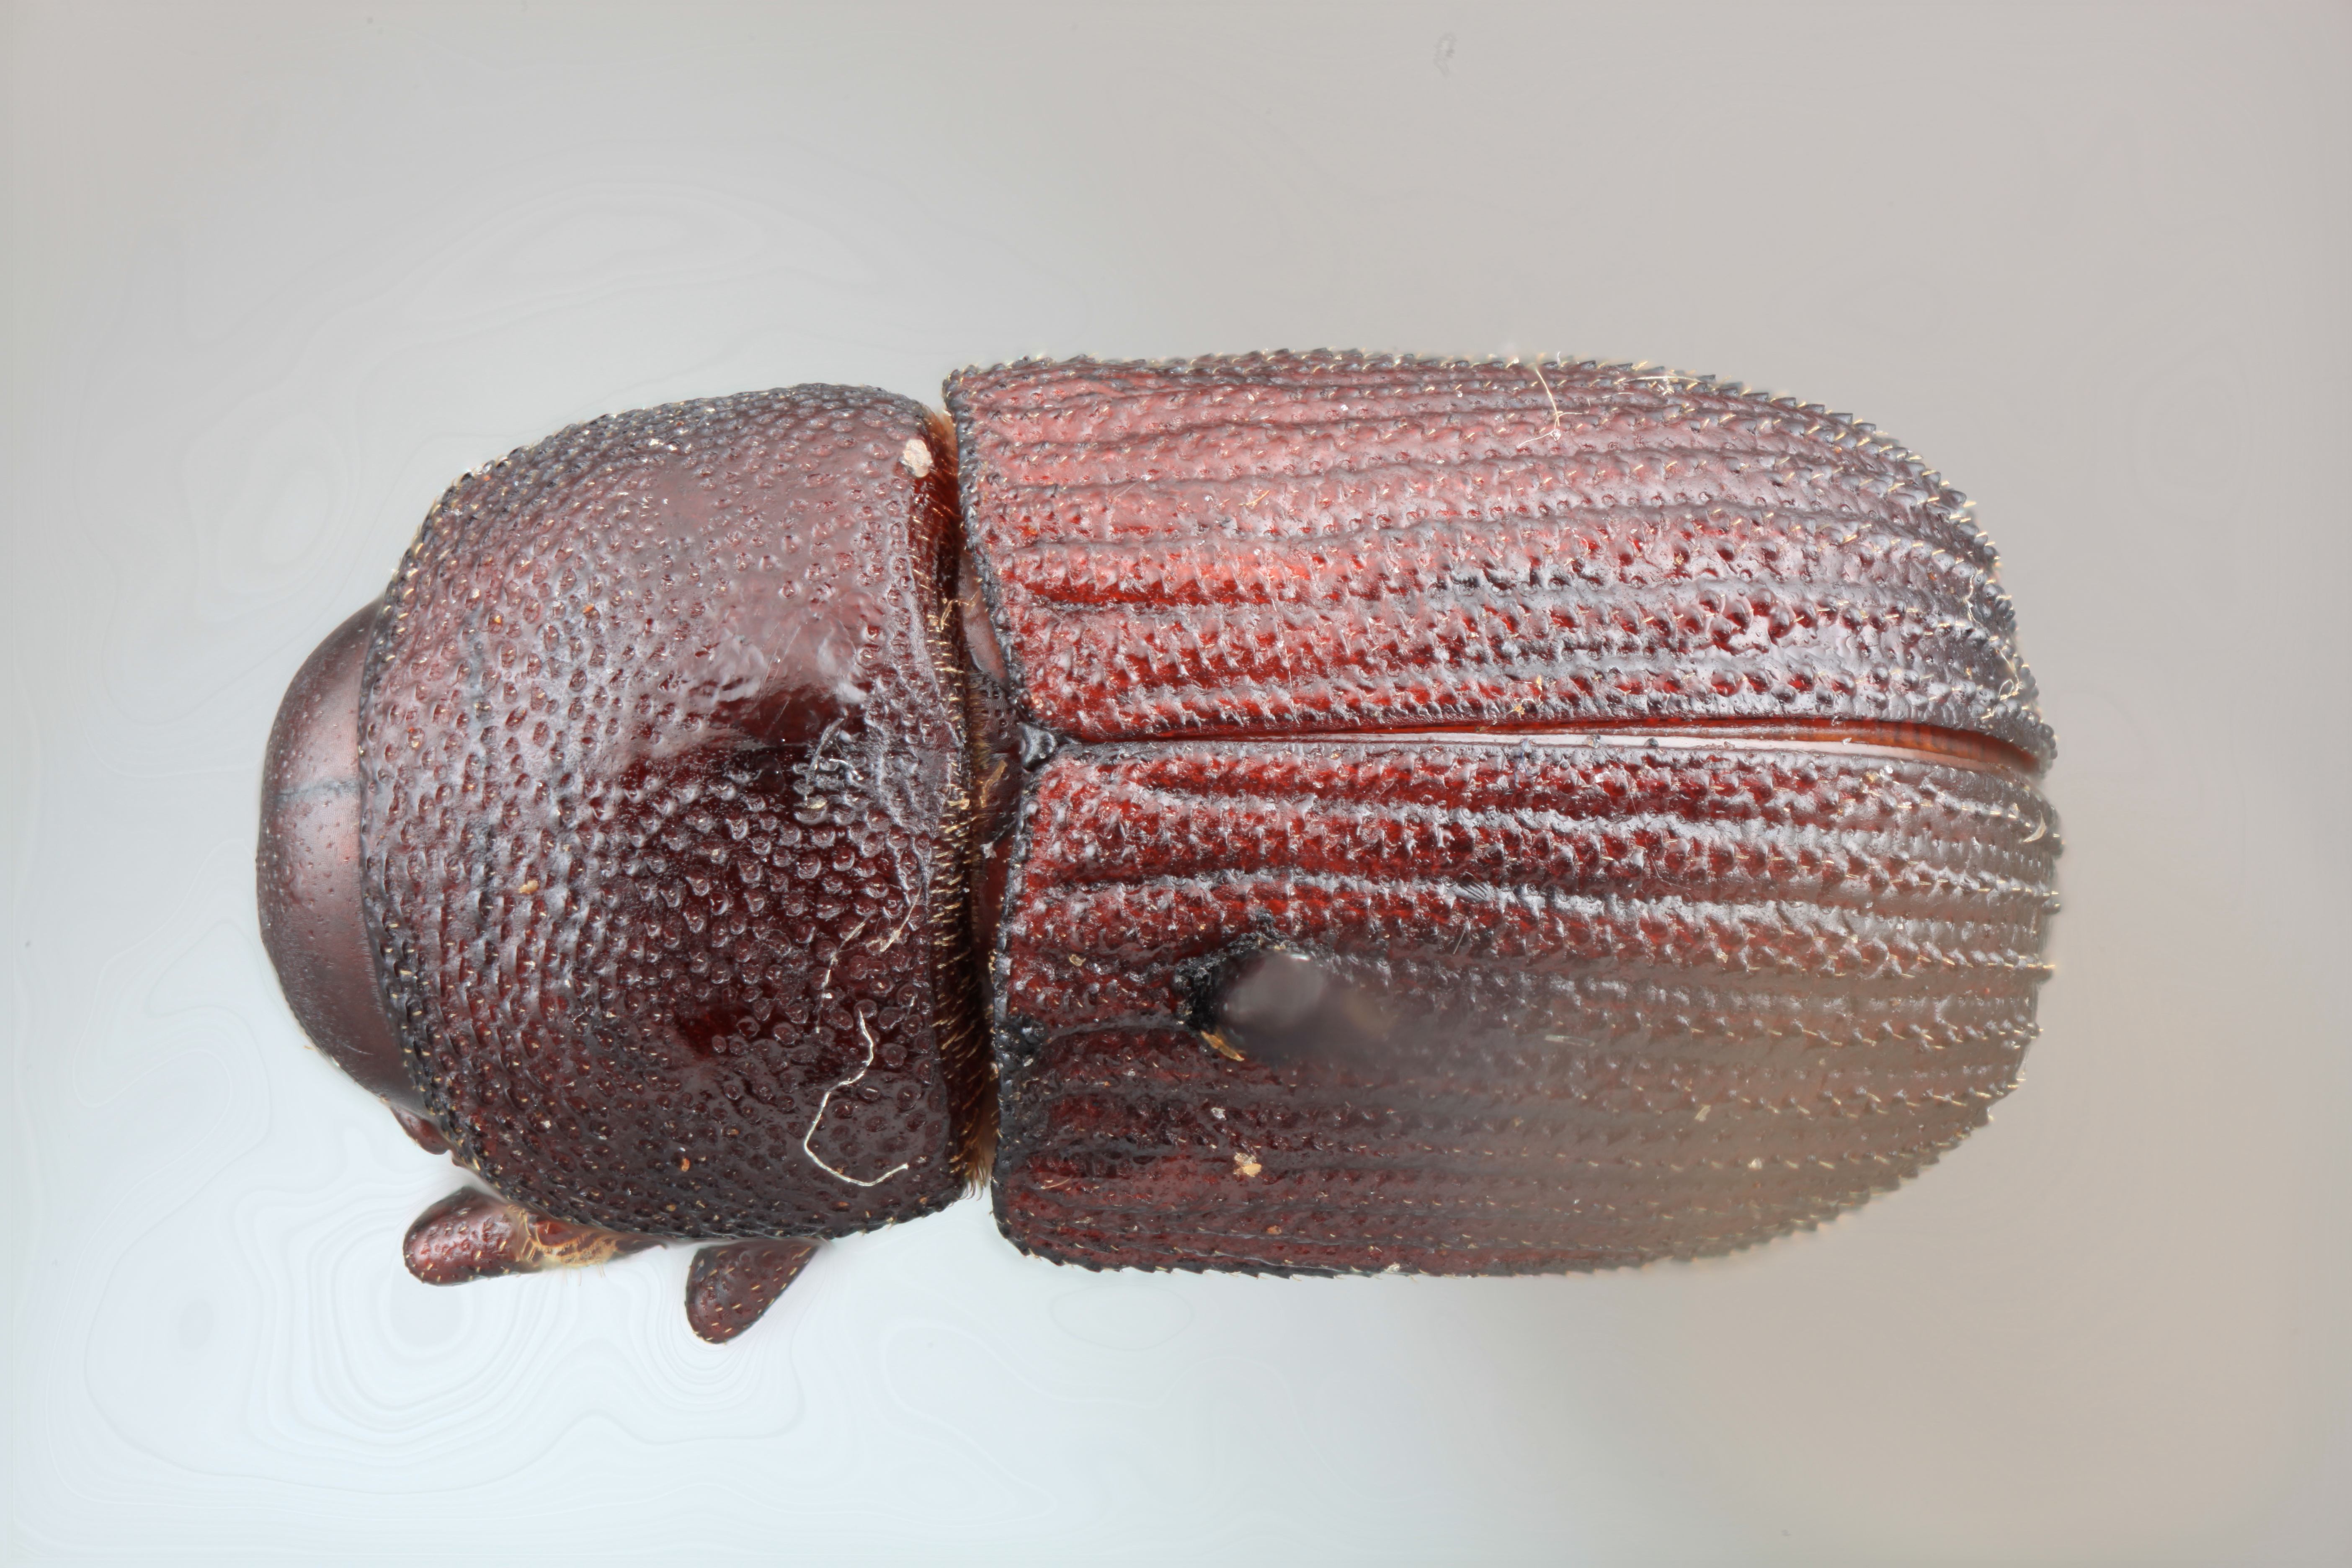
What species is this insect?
Phloeoborus marahuaci
